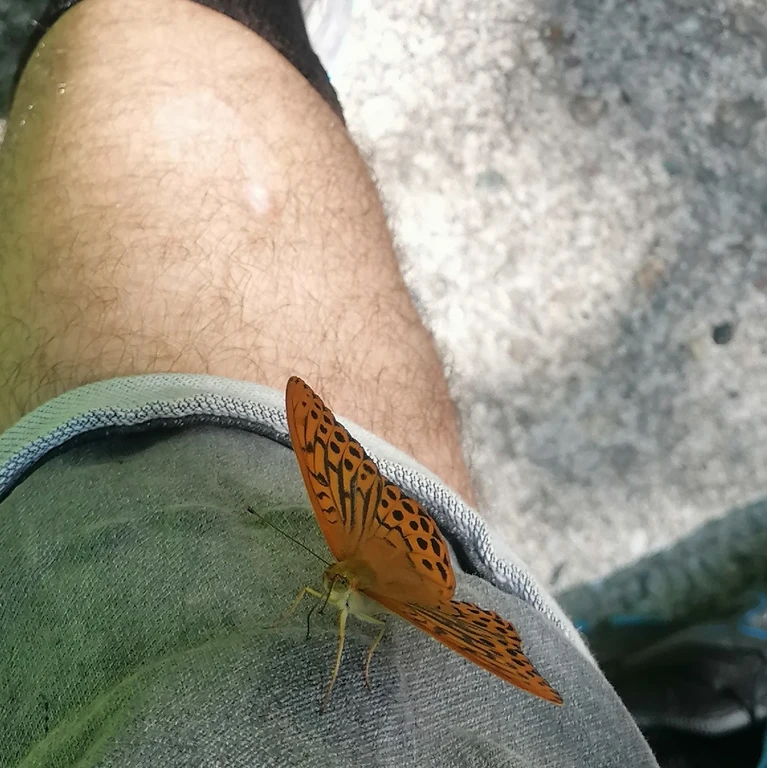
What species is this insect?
Argynnis paphia
